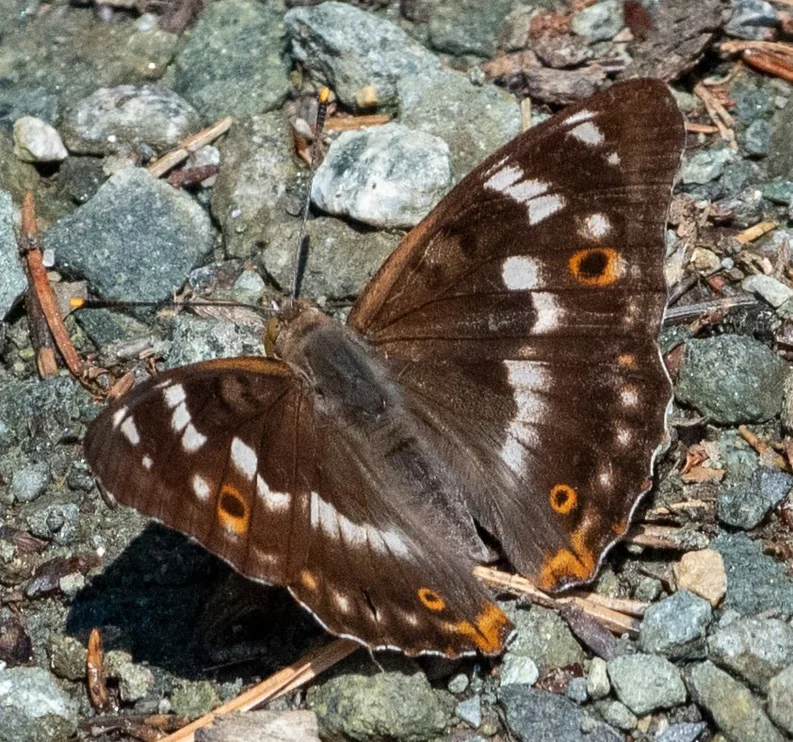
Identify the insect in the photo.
Apatura ilia
